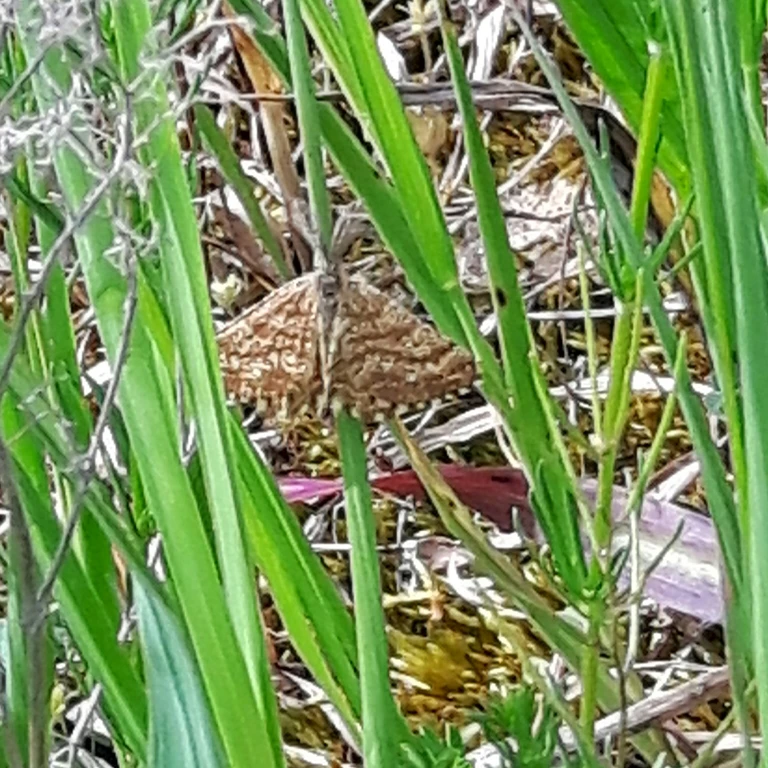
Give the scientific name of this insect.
Ematurga atomaria
